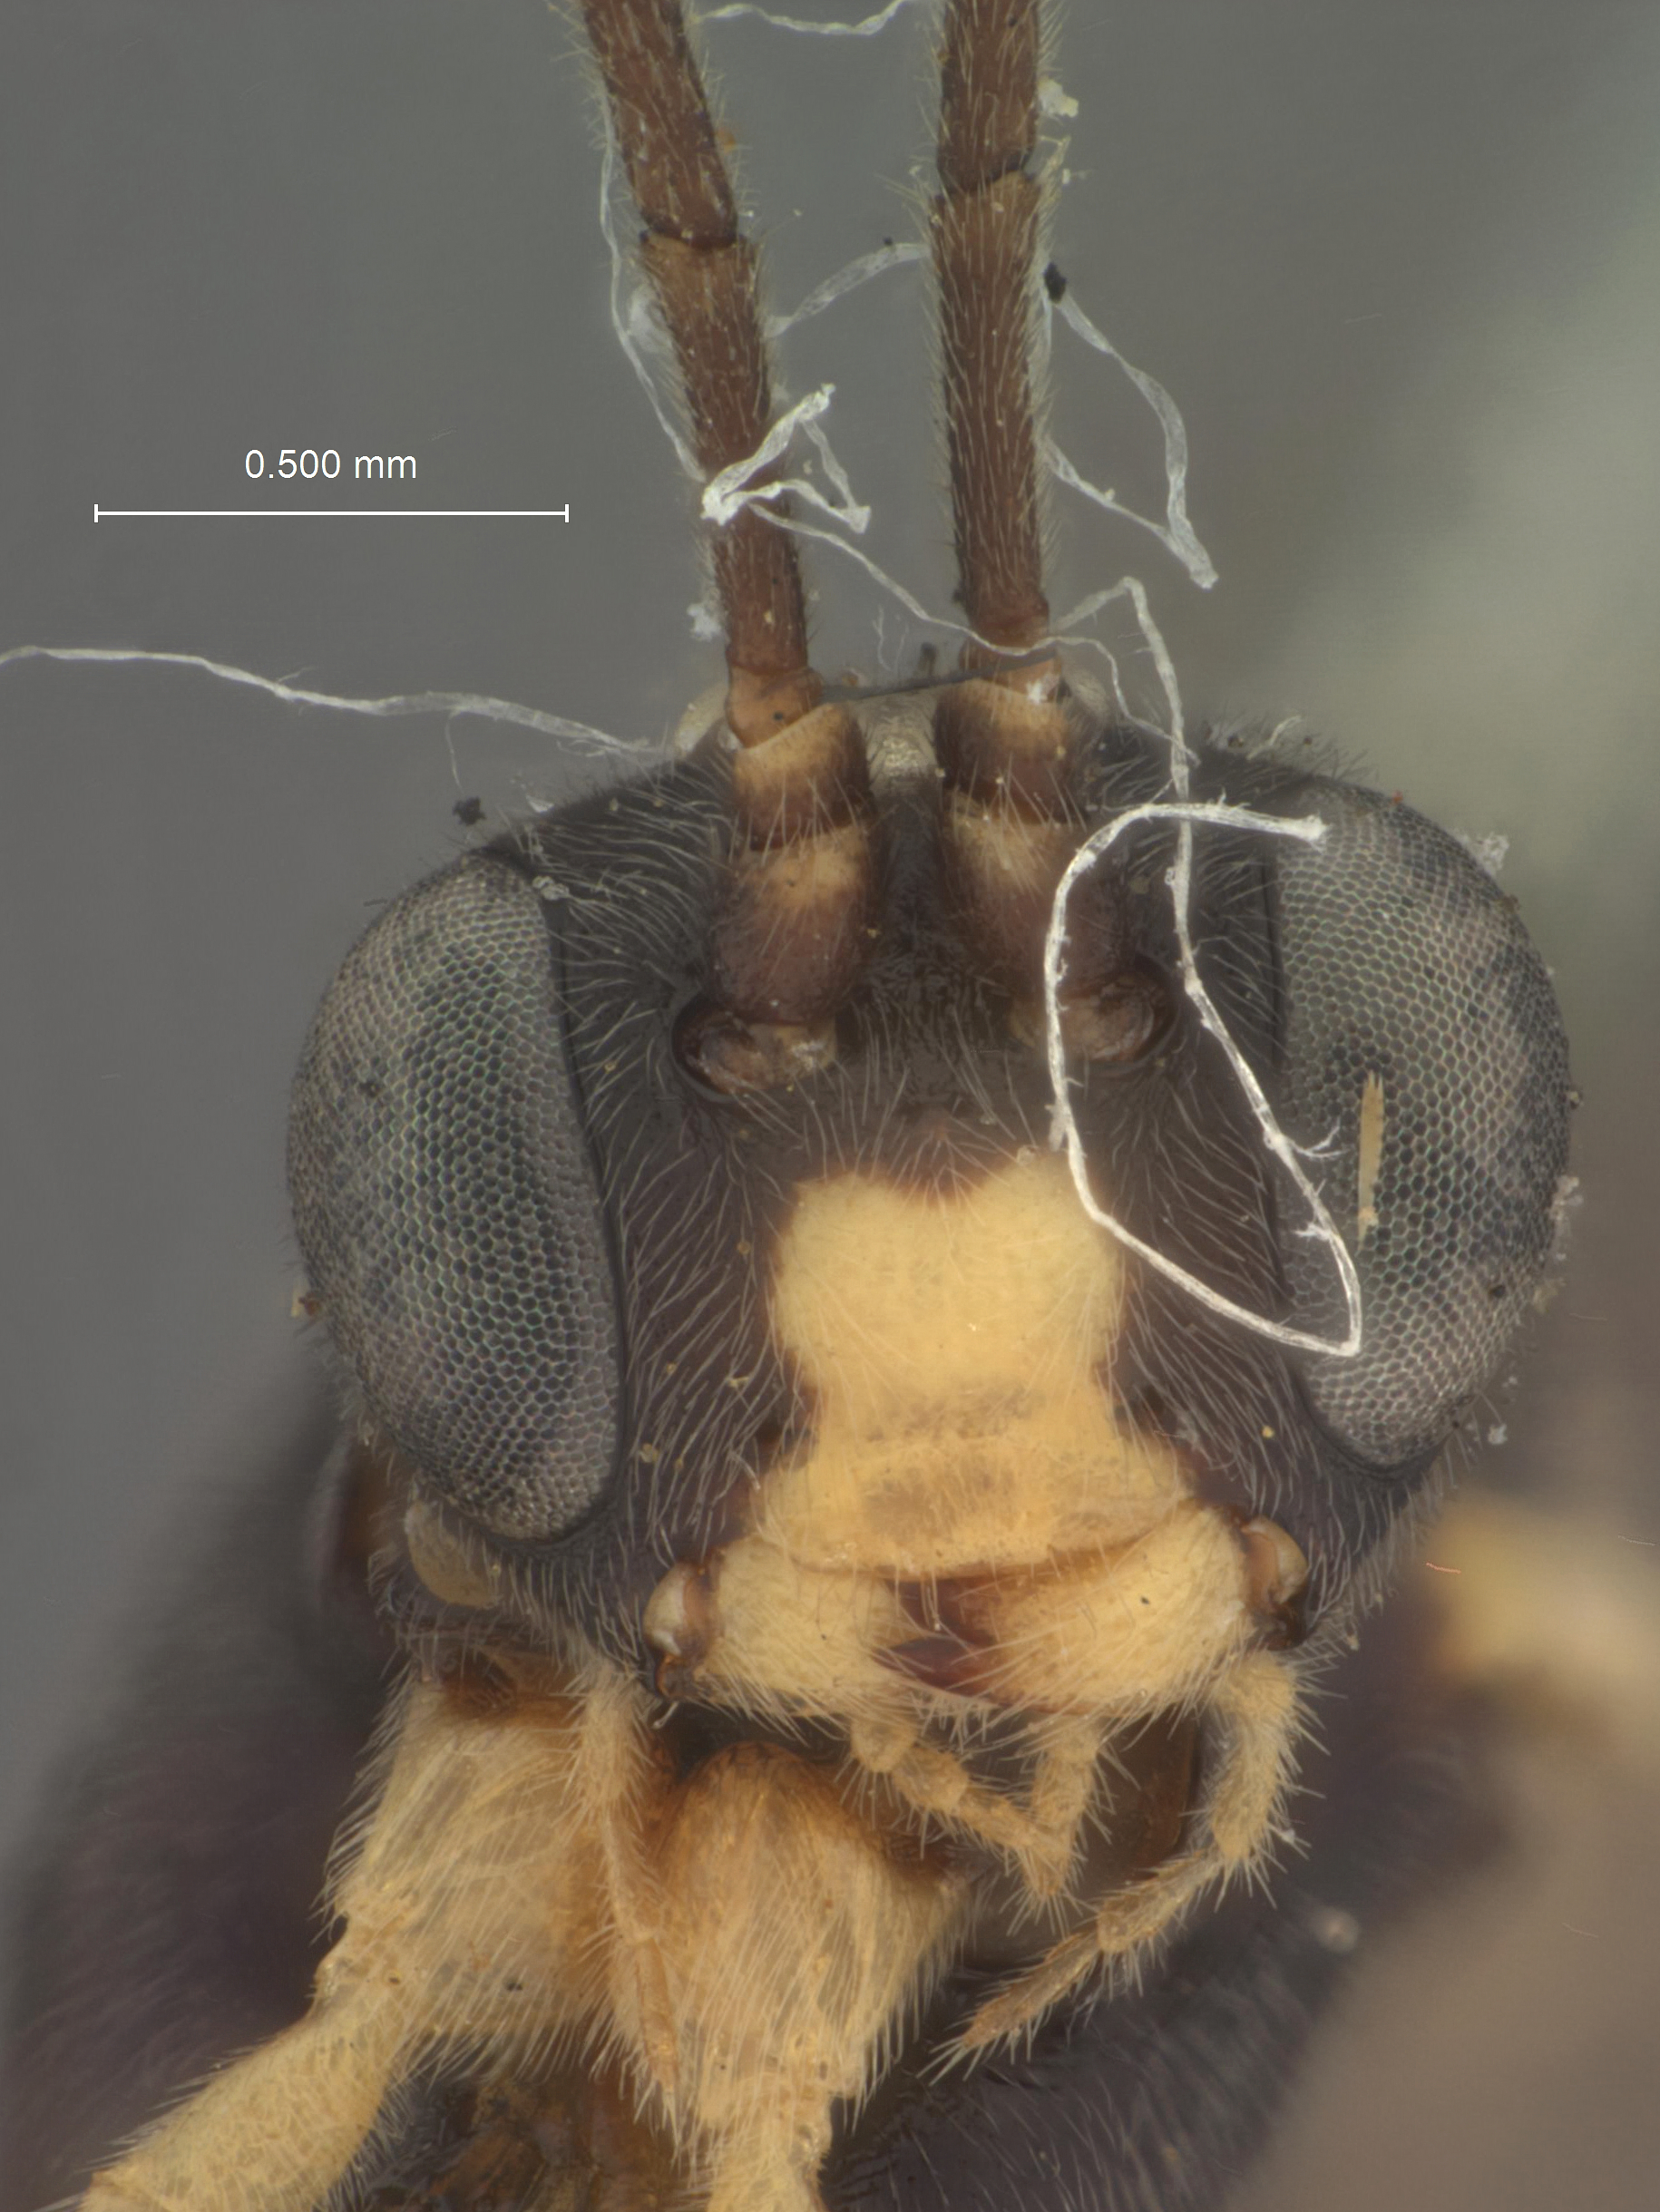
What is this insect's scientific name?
Calliphrurus popoffensis
